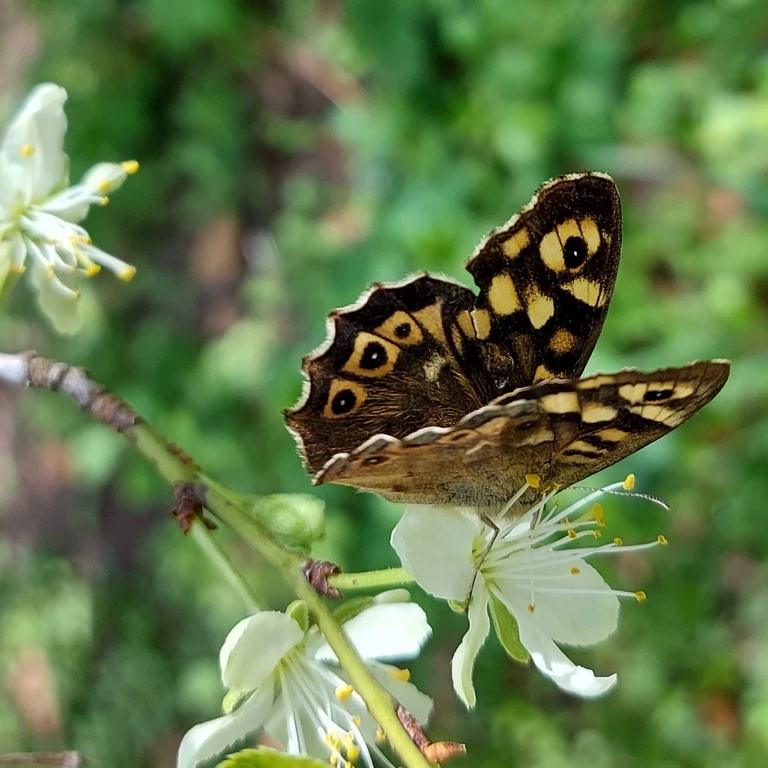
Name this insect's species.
Pararge aegeria
